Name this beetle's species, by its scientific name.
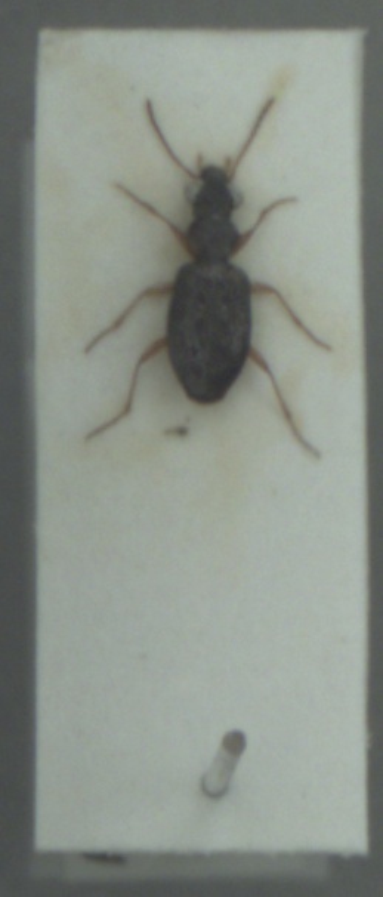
Asaphidion curtum
